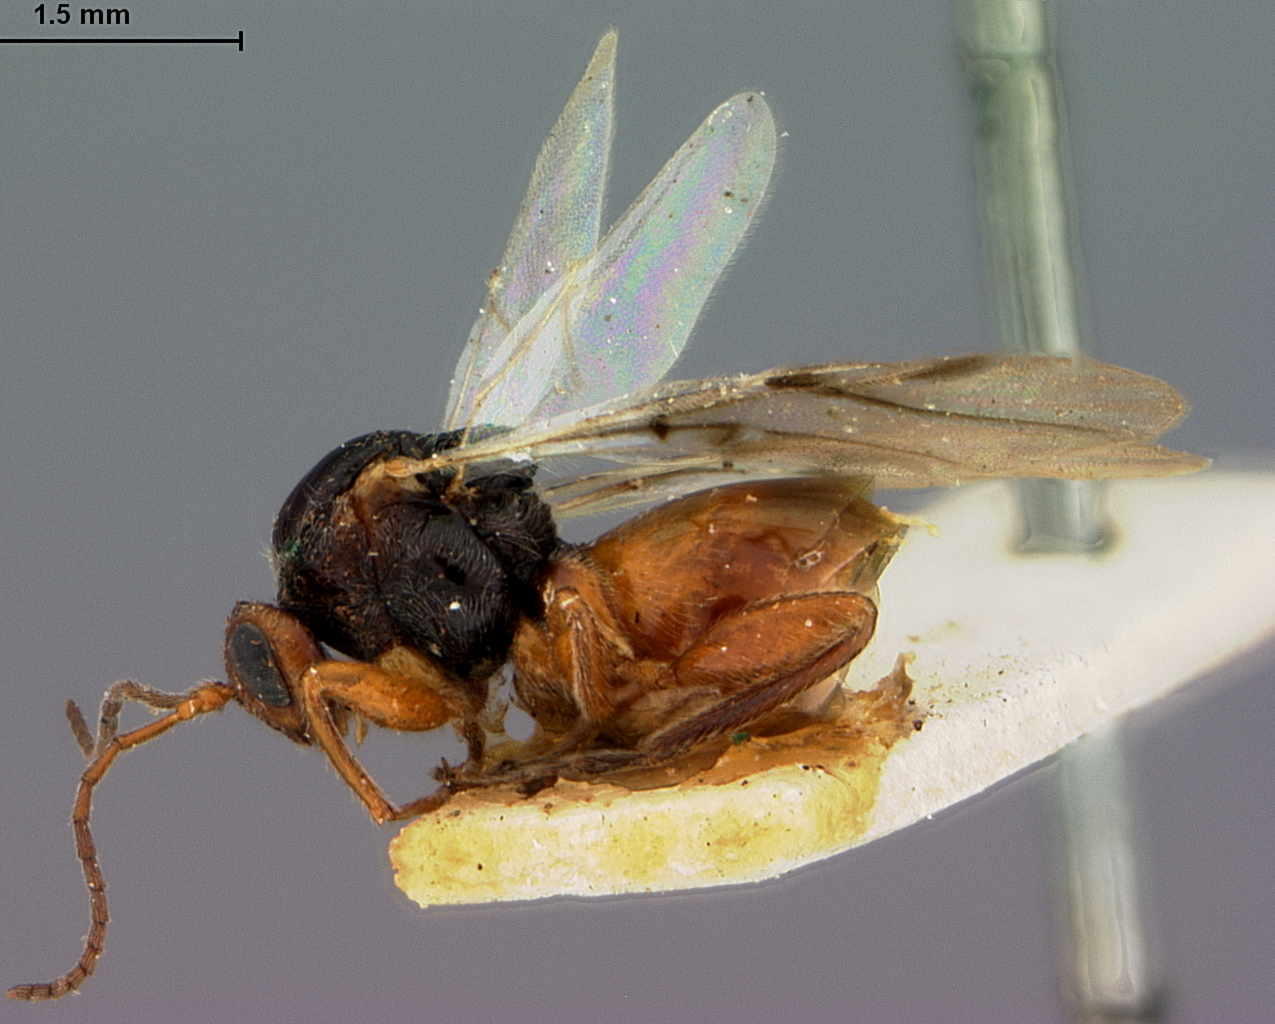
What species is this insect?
Dryophanta carolina
